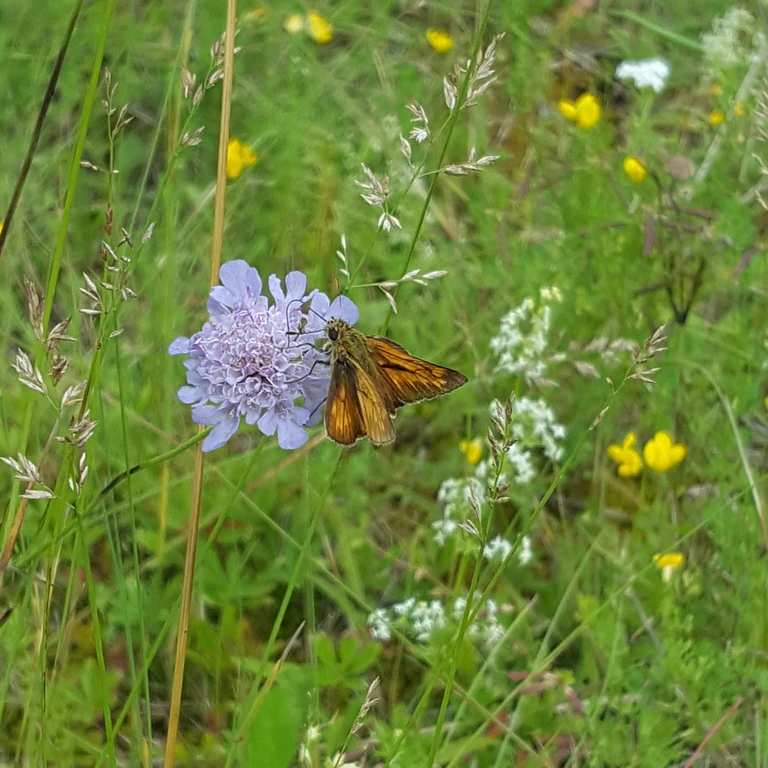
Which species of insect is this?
Ochlodes sylvanus (also Ochlodes venata)
